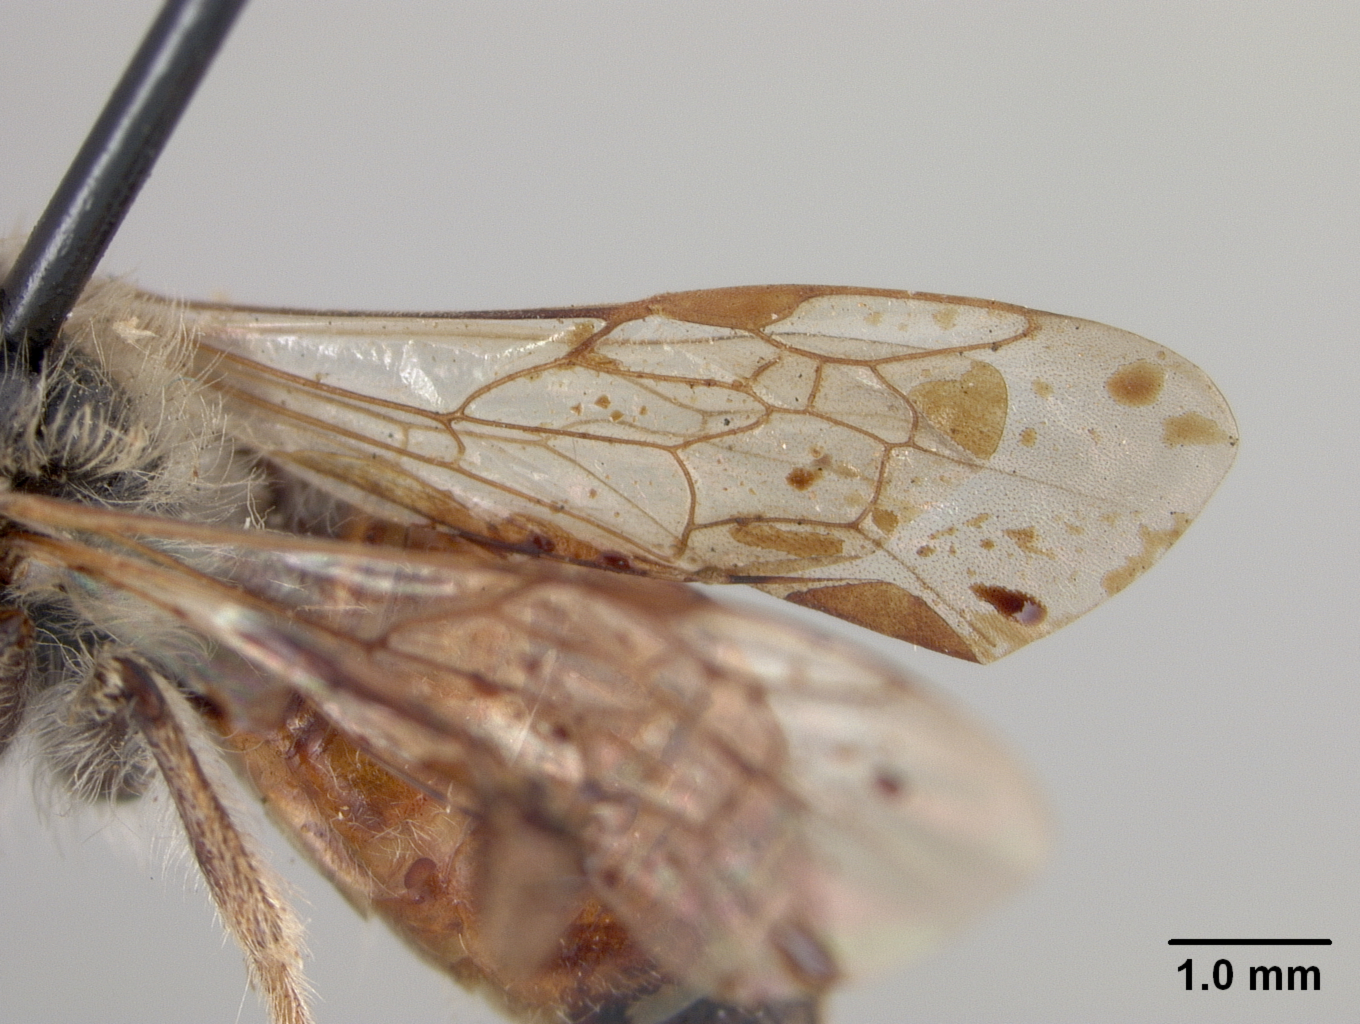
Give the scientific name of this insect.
Cilissa erythrogaster
